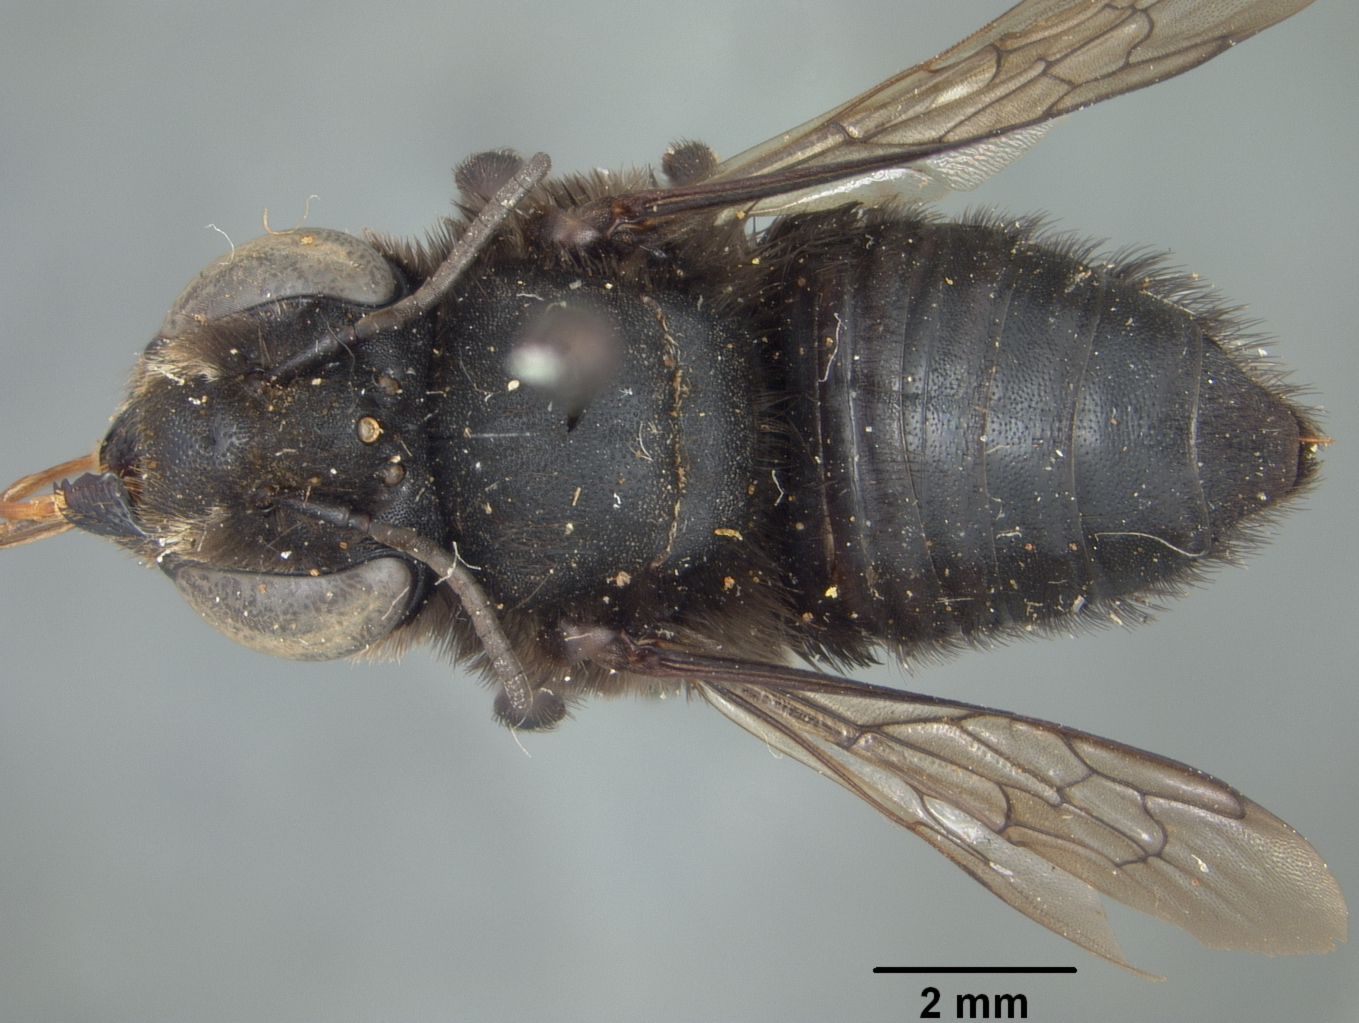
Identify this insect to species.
Megachile eulaliae
